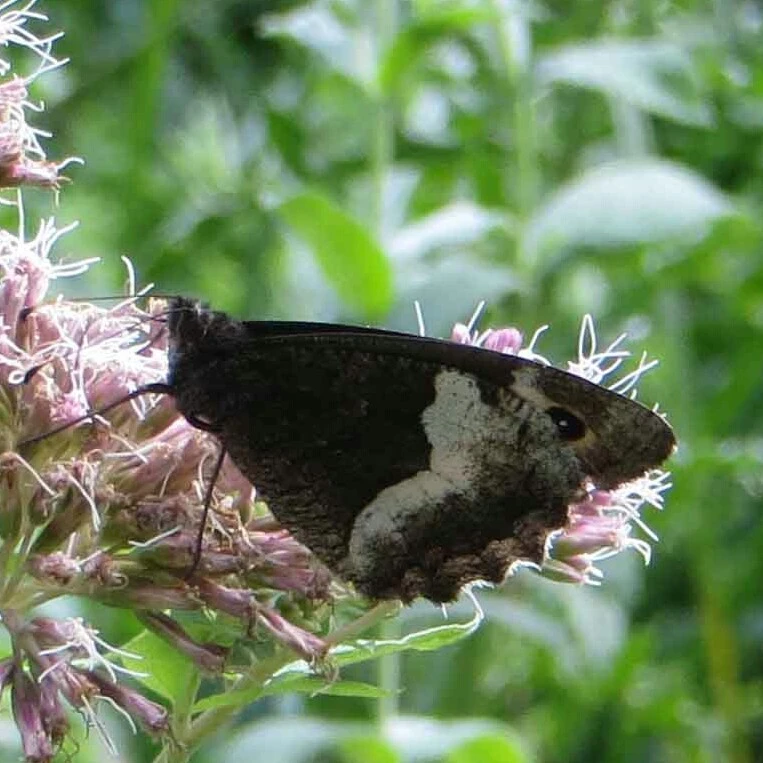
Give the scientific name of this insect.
Hipparchia alcyone
